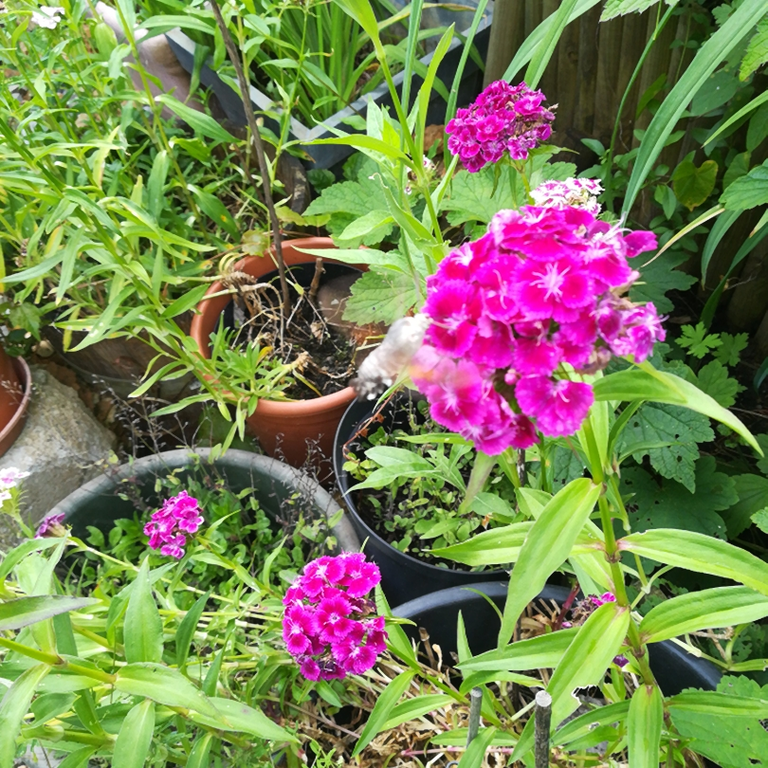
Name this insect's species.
Macroglossum stellatarum
